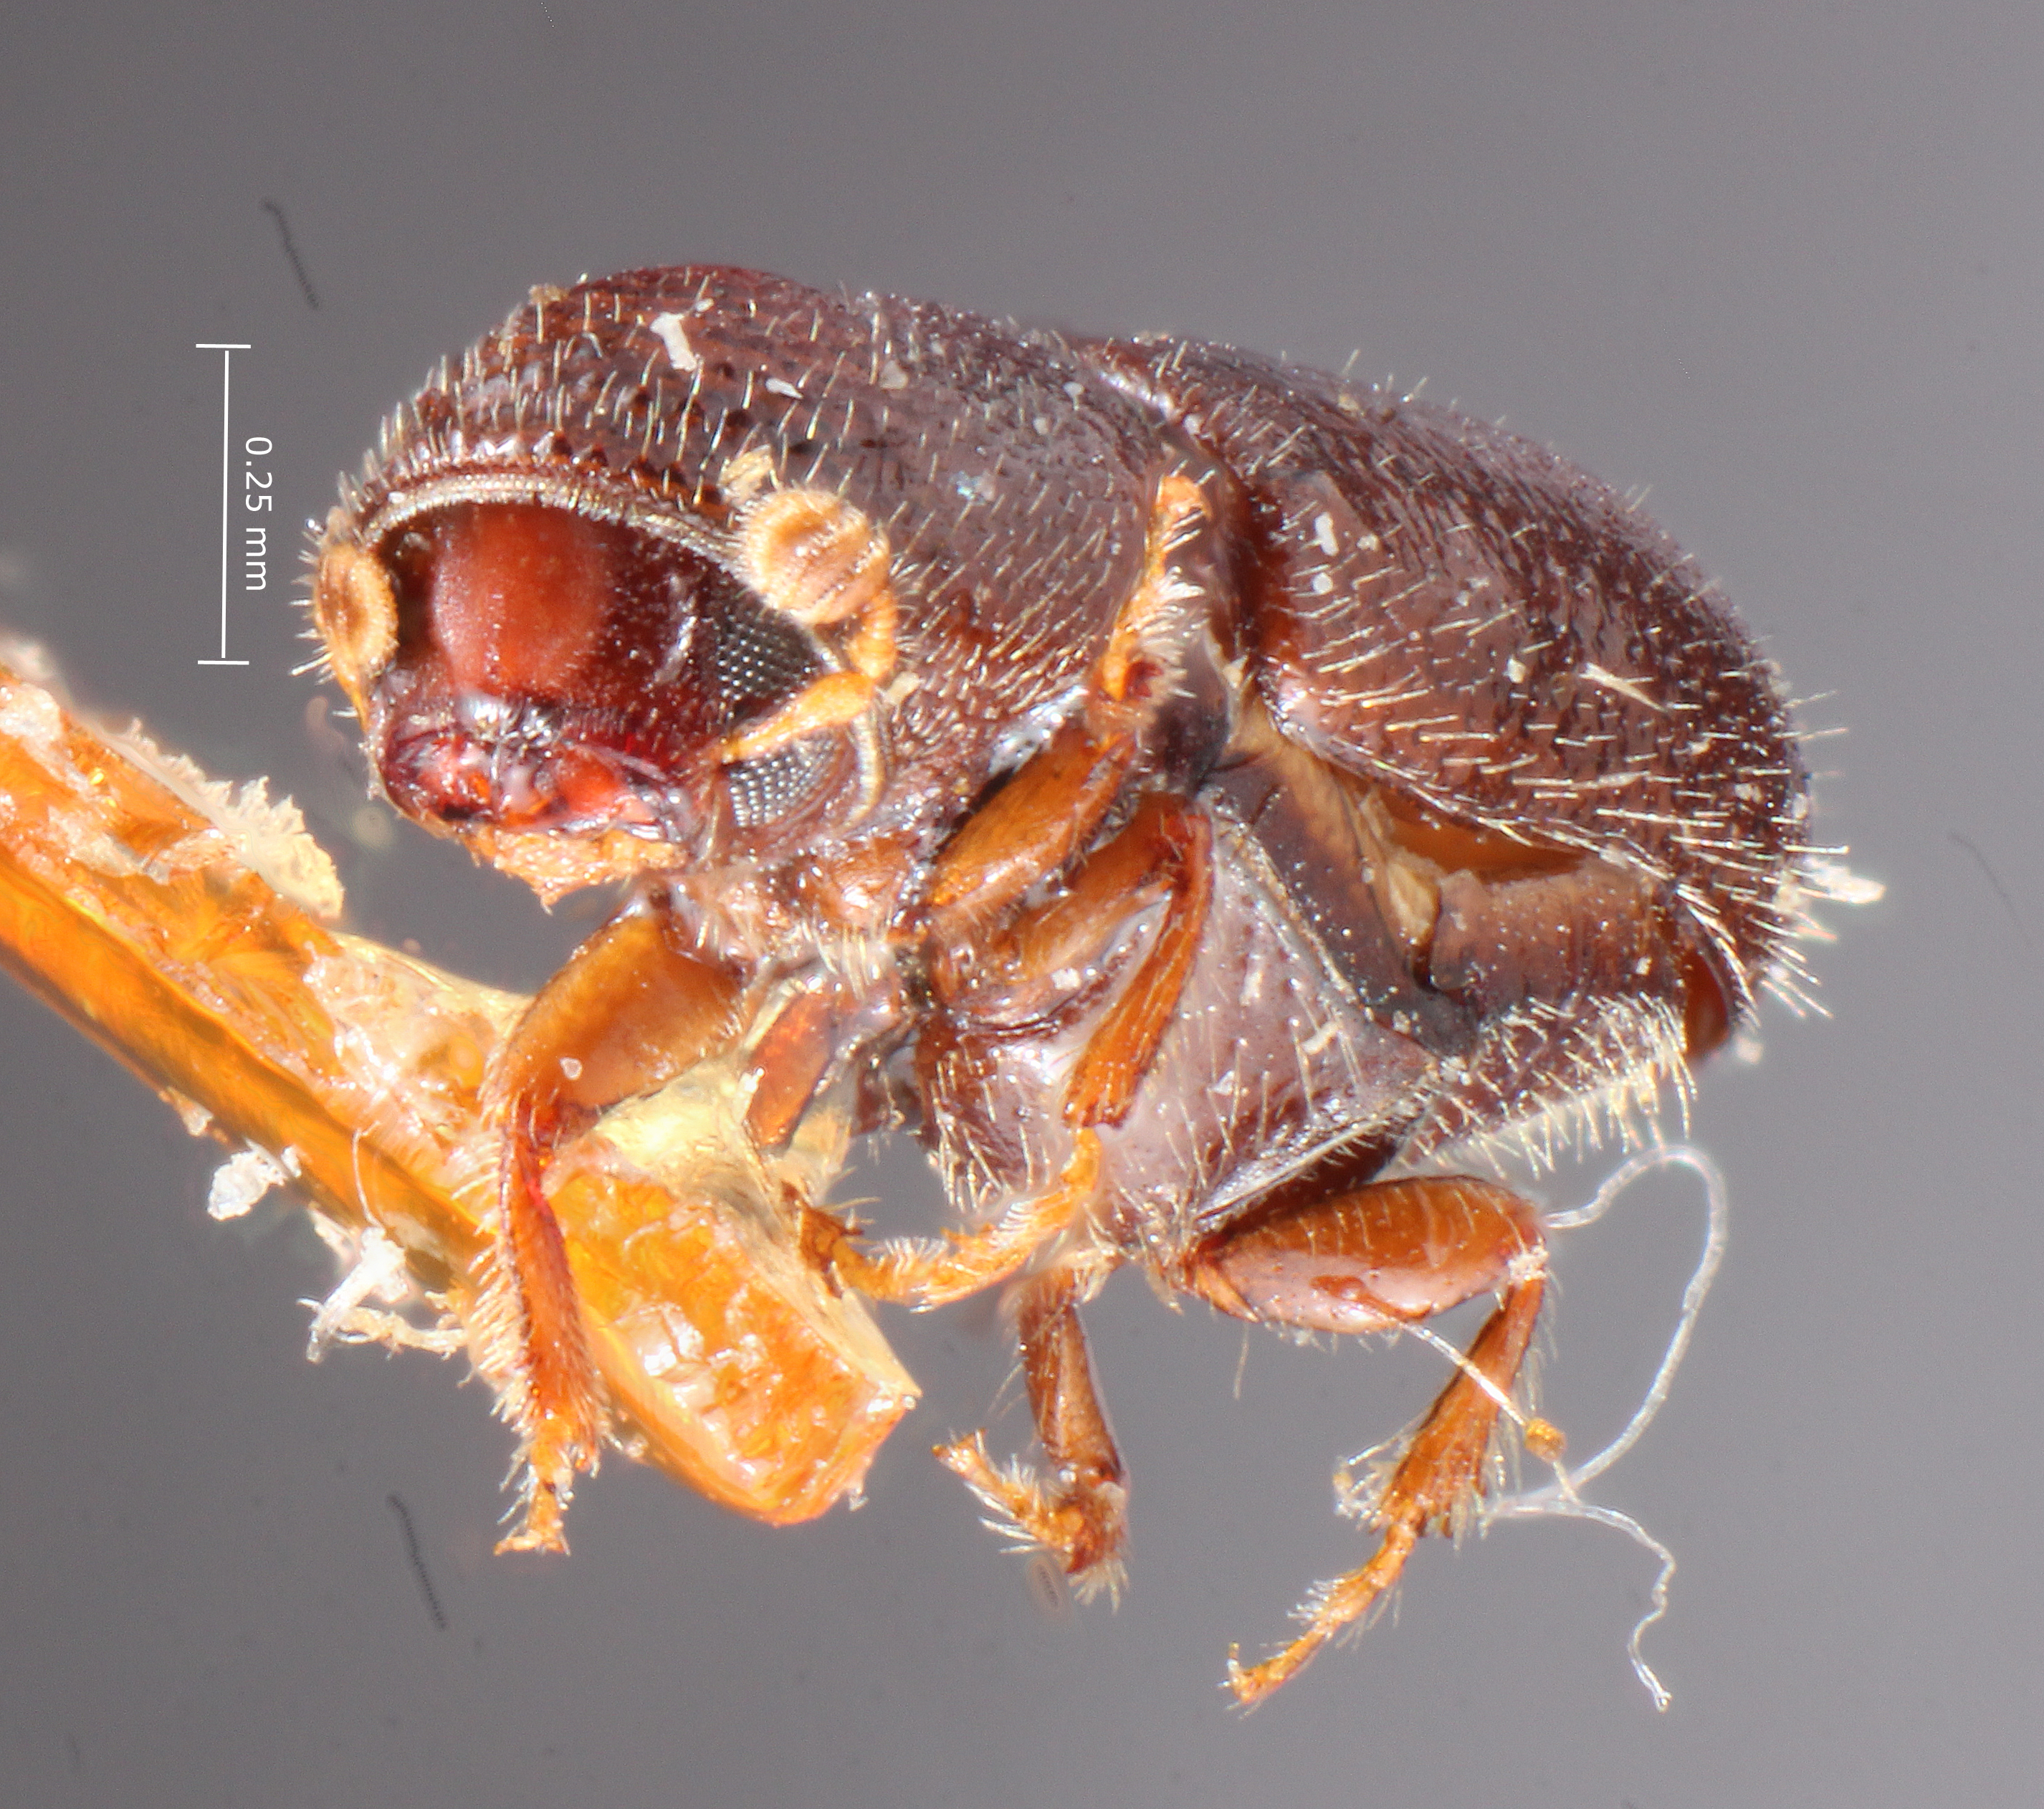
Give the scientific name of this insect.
Pityophthorus patchi
